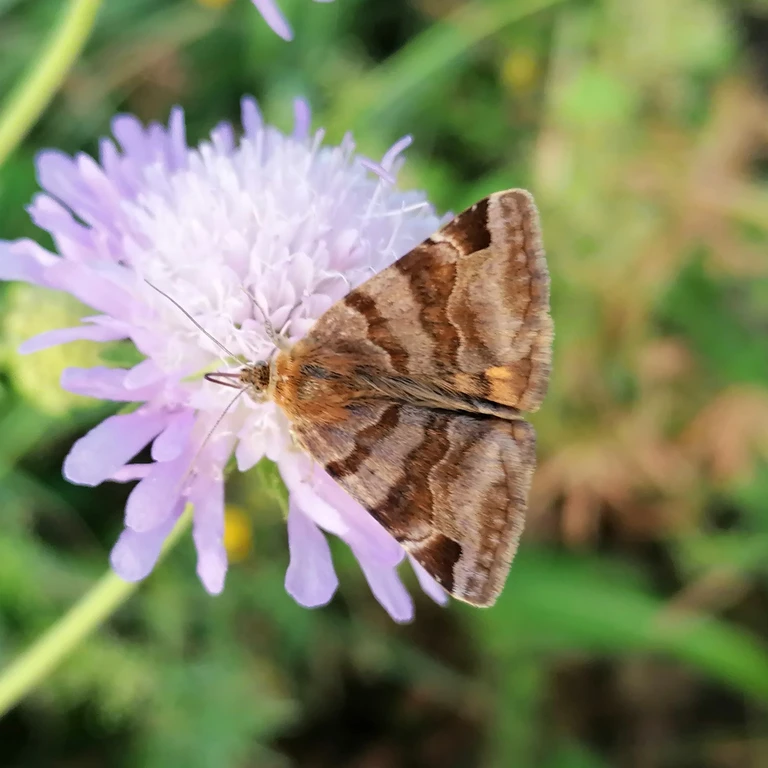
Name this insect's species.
Euclidia glyphica
